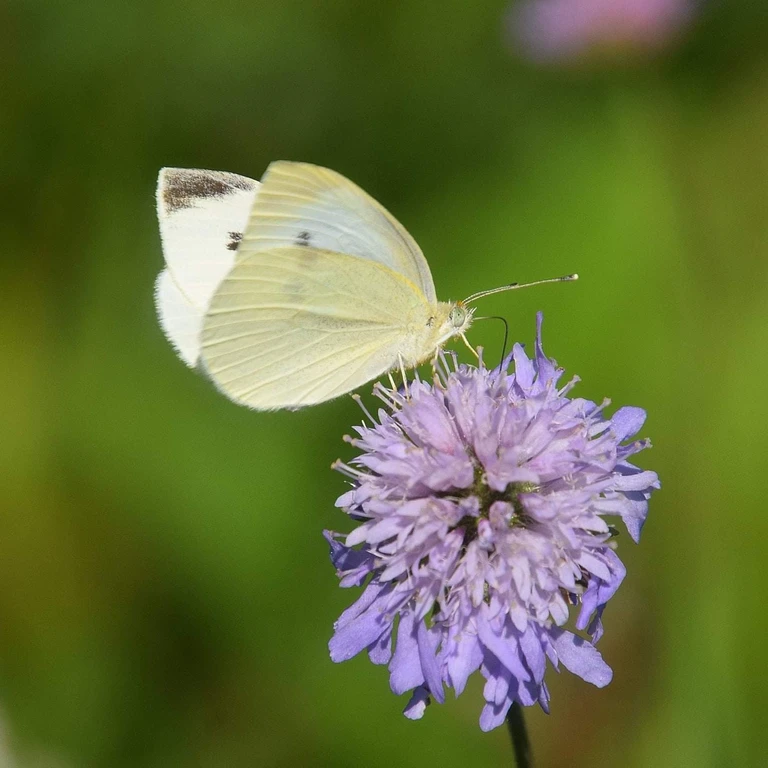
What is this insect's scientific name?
Pieris rapae
